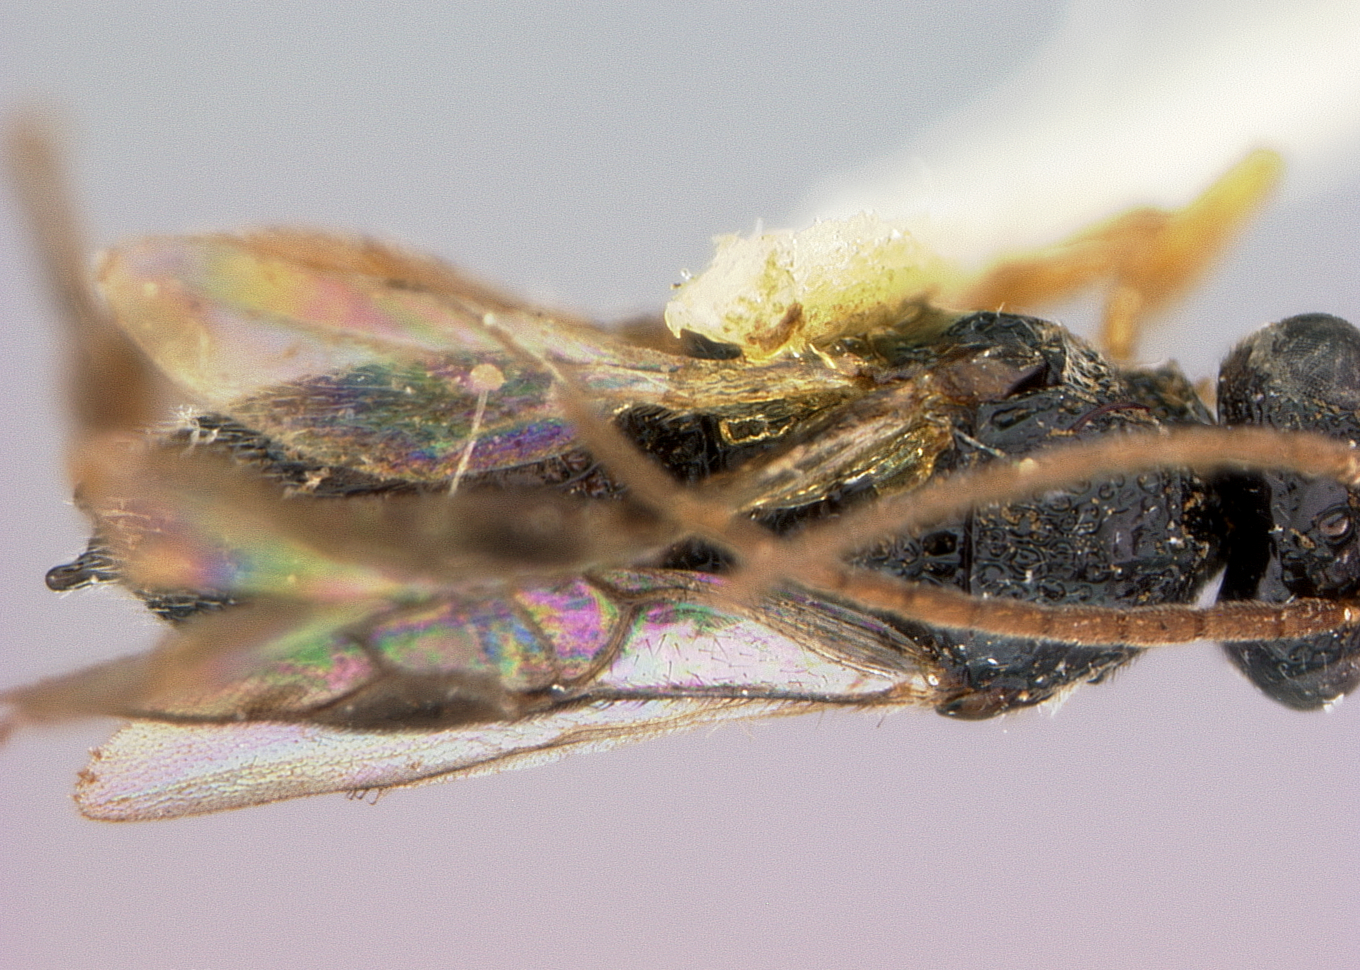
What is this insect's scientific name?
Urosigalphus tamaulipas
